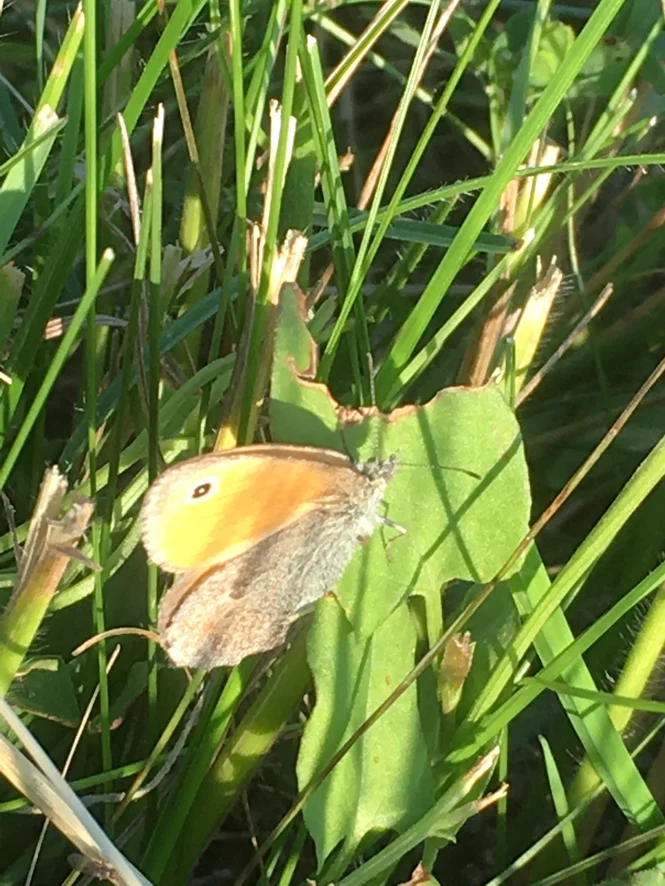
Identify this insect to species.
Coenonympha pamphilus
